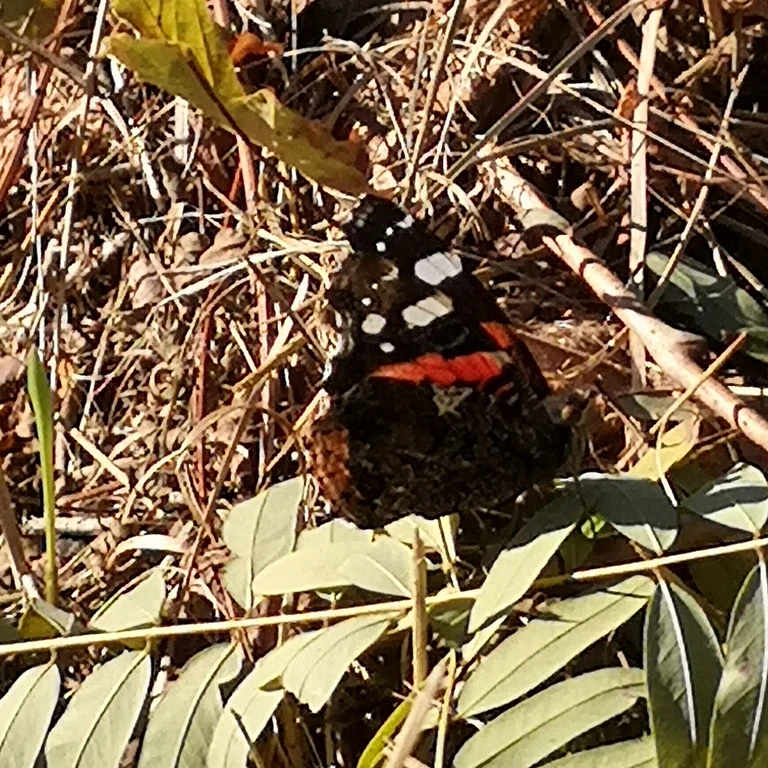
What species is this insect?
Vanessa atalanta
